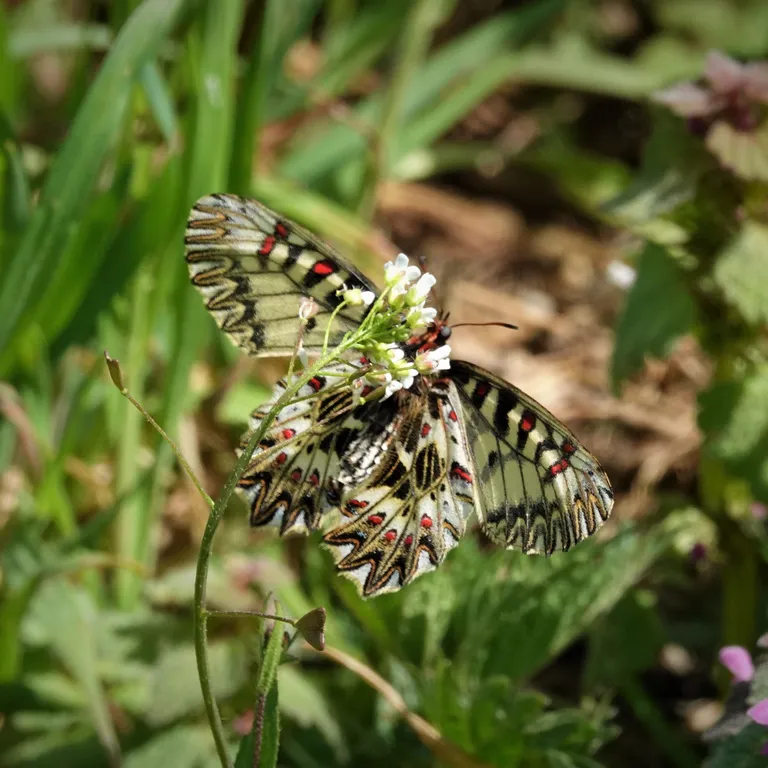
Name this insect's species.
Zerynthia polyxena
